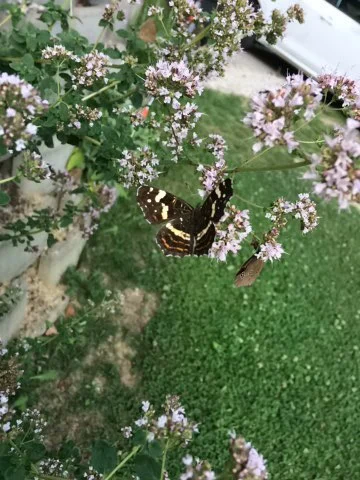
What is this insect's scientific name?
Araschnia levana
